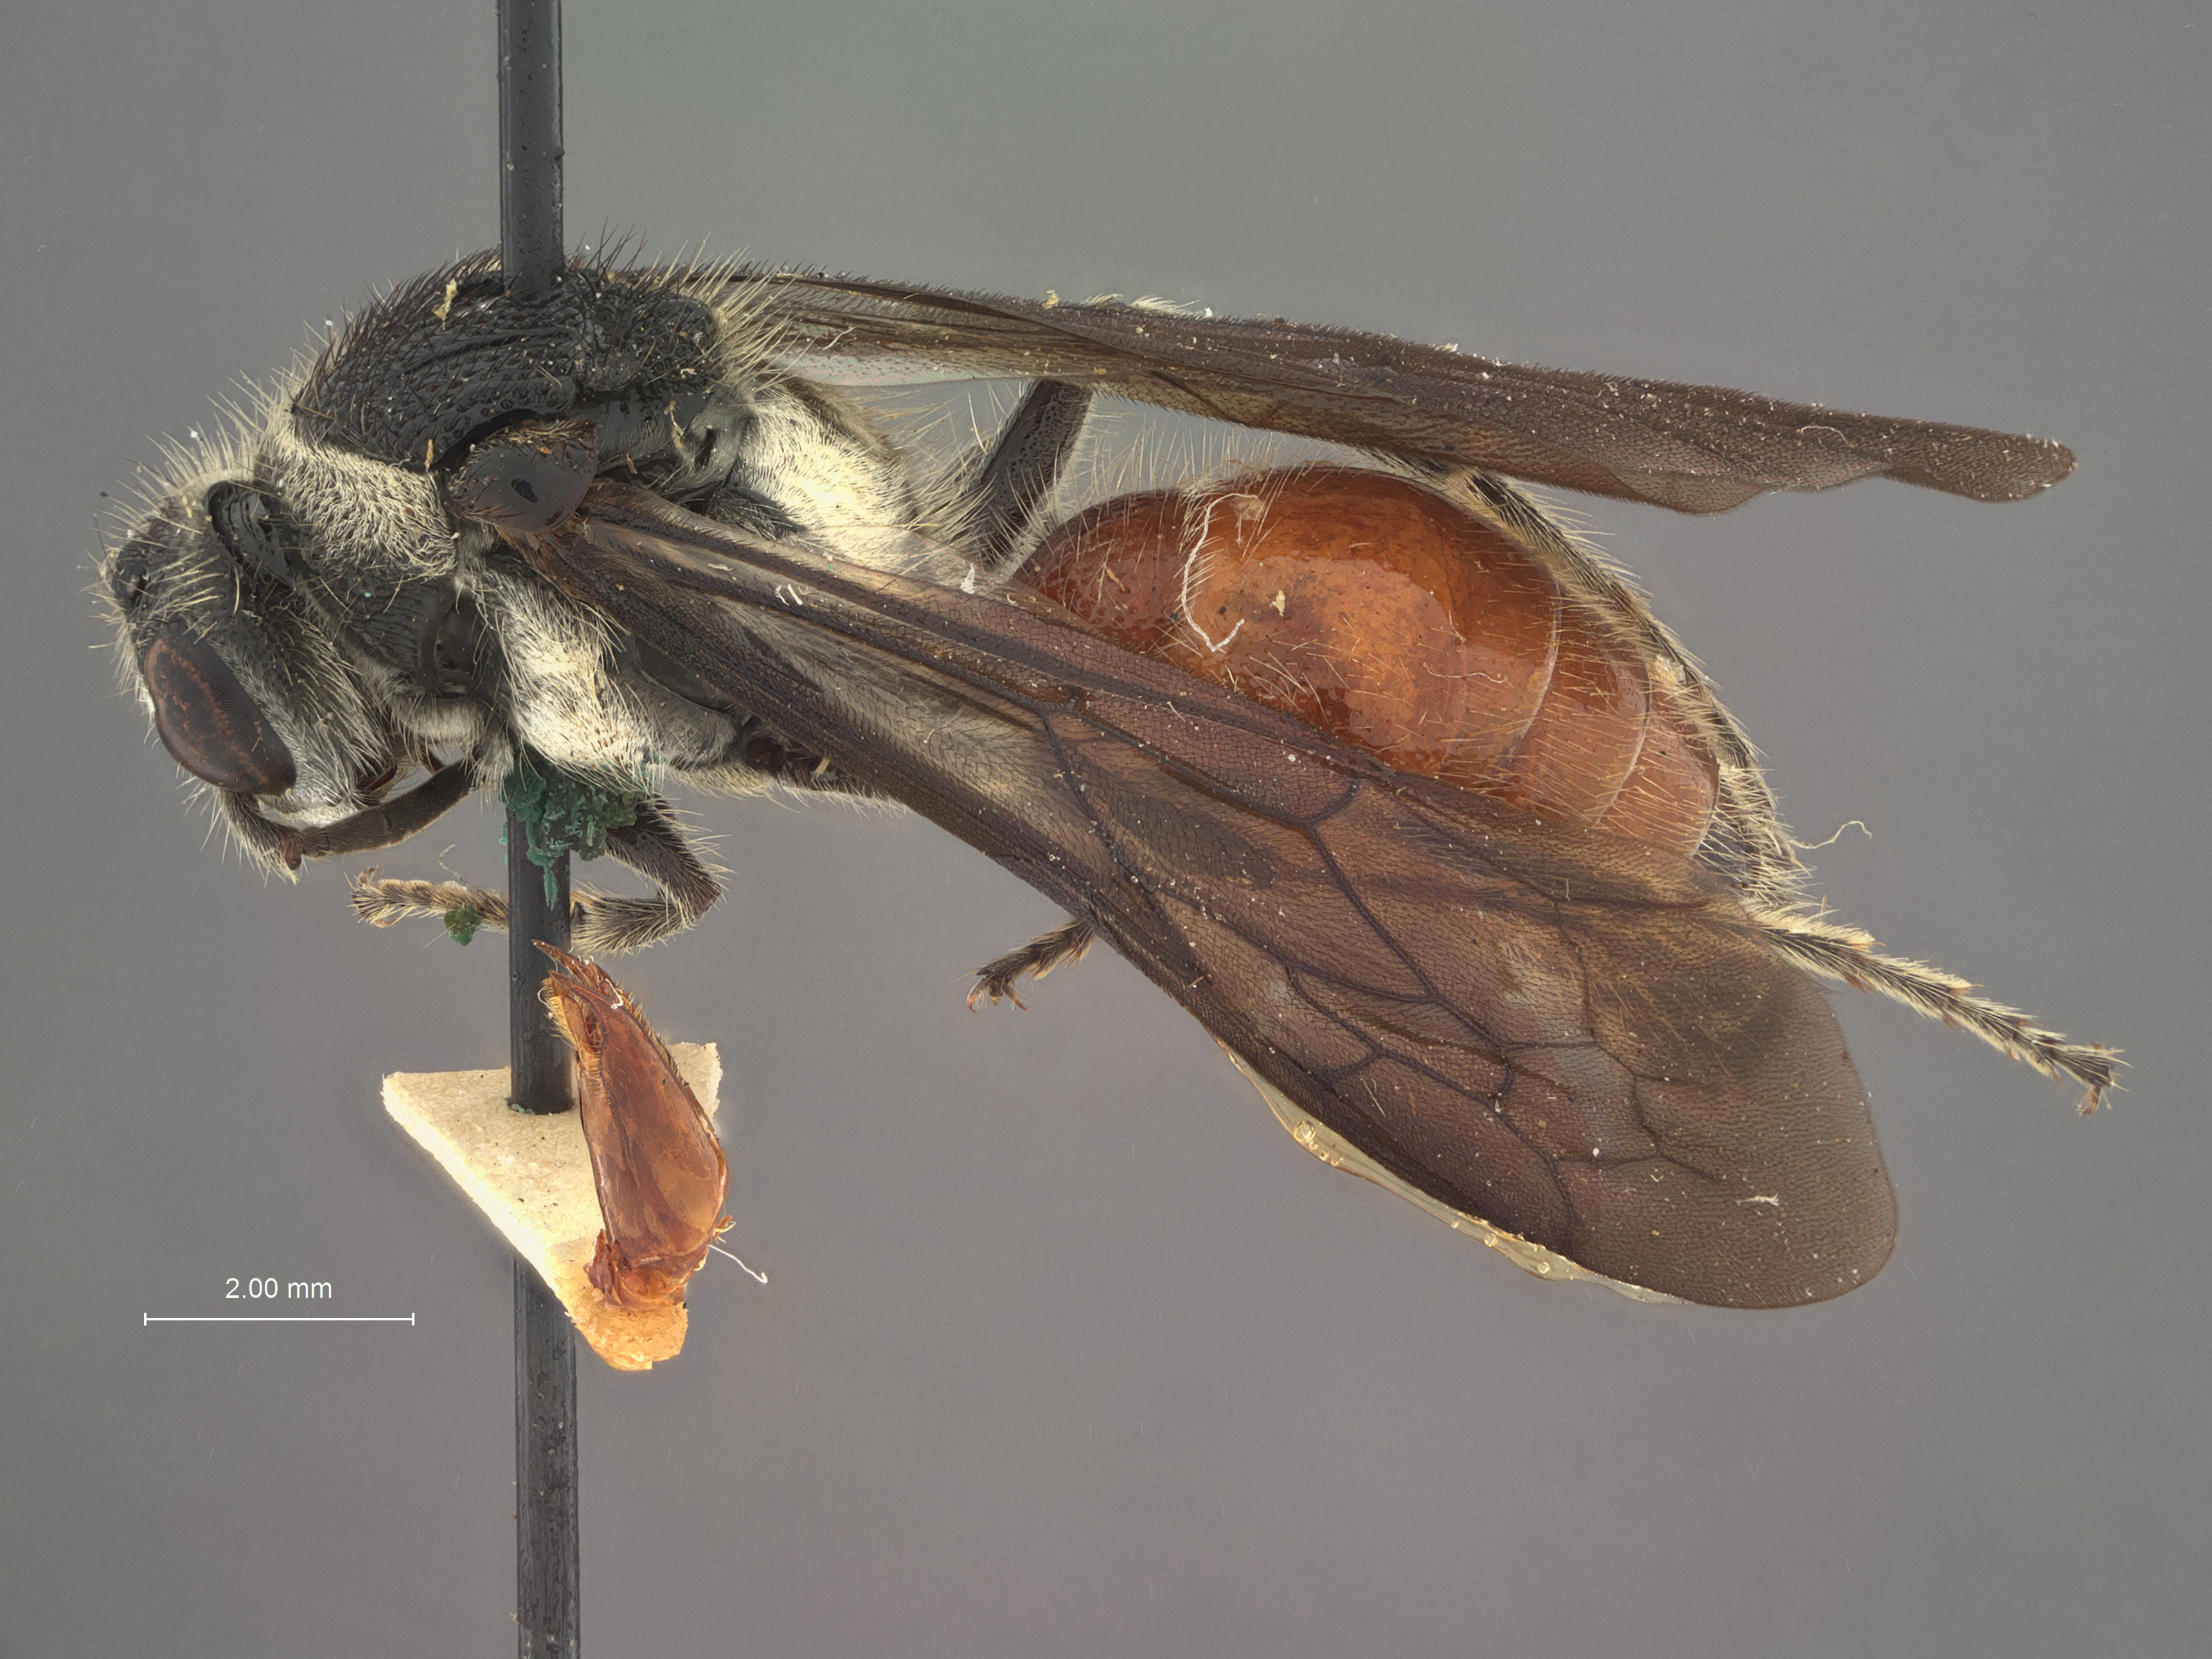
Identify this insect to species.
Timulla minor
